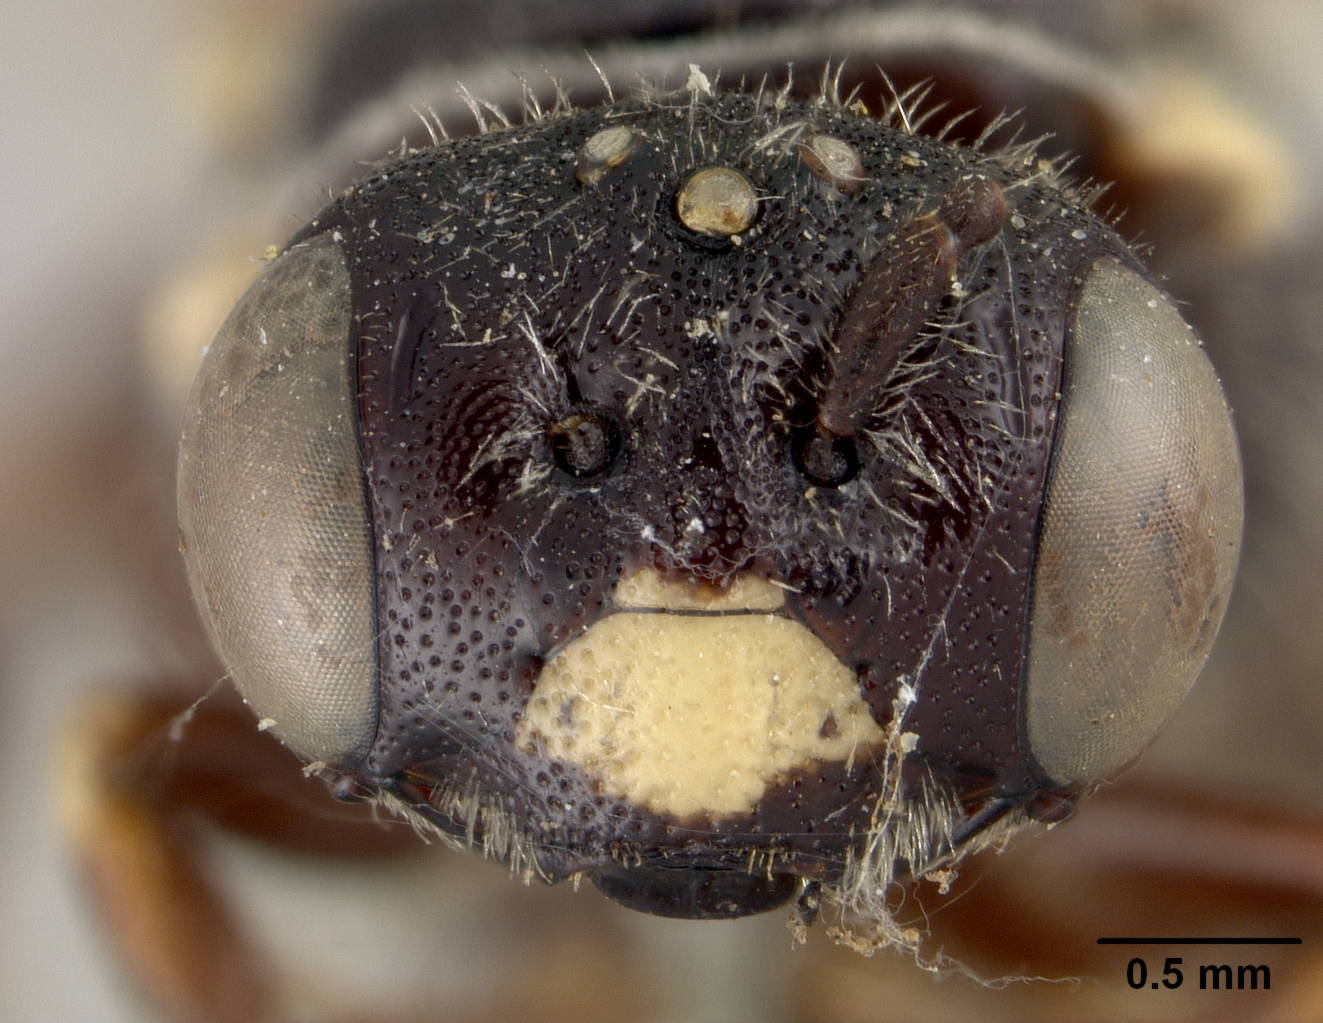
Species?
Protandrena maurula
